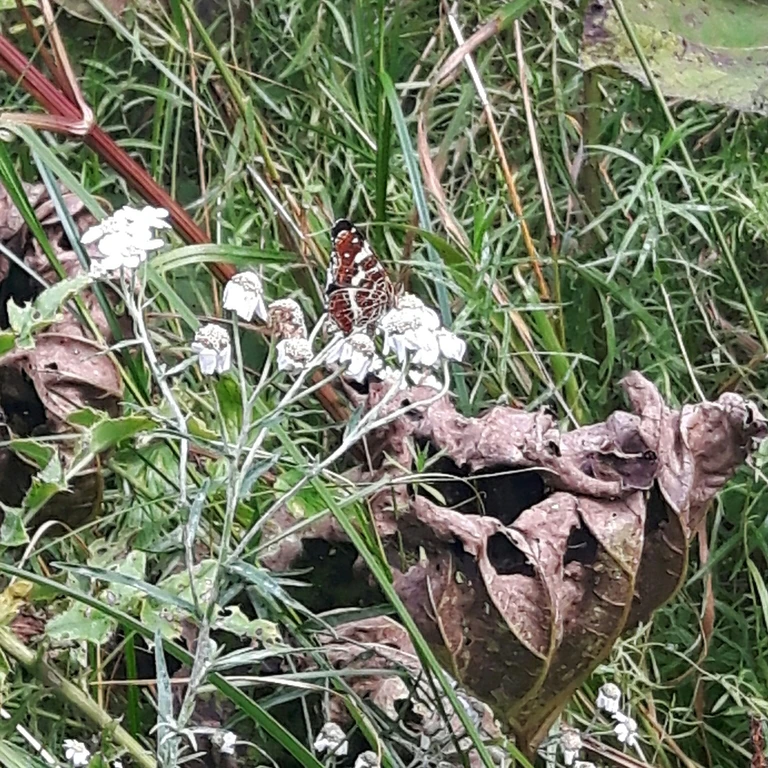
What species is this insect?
Araschnia levana
